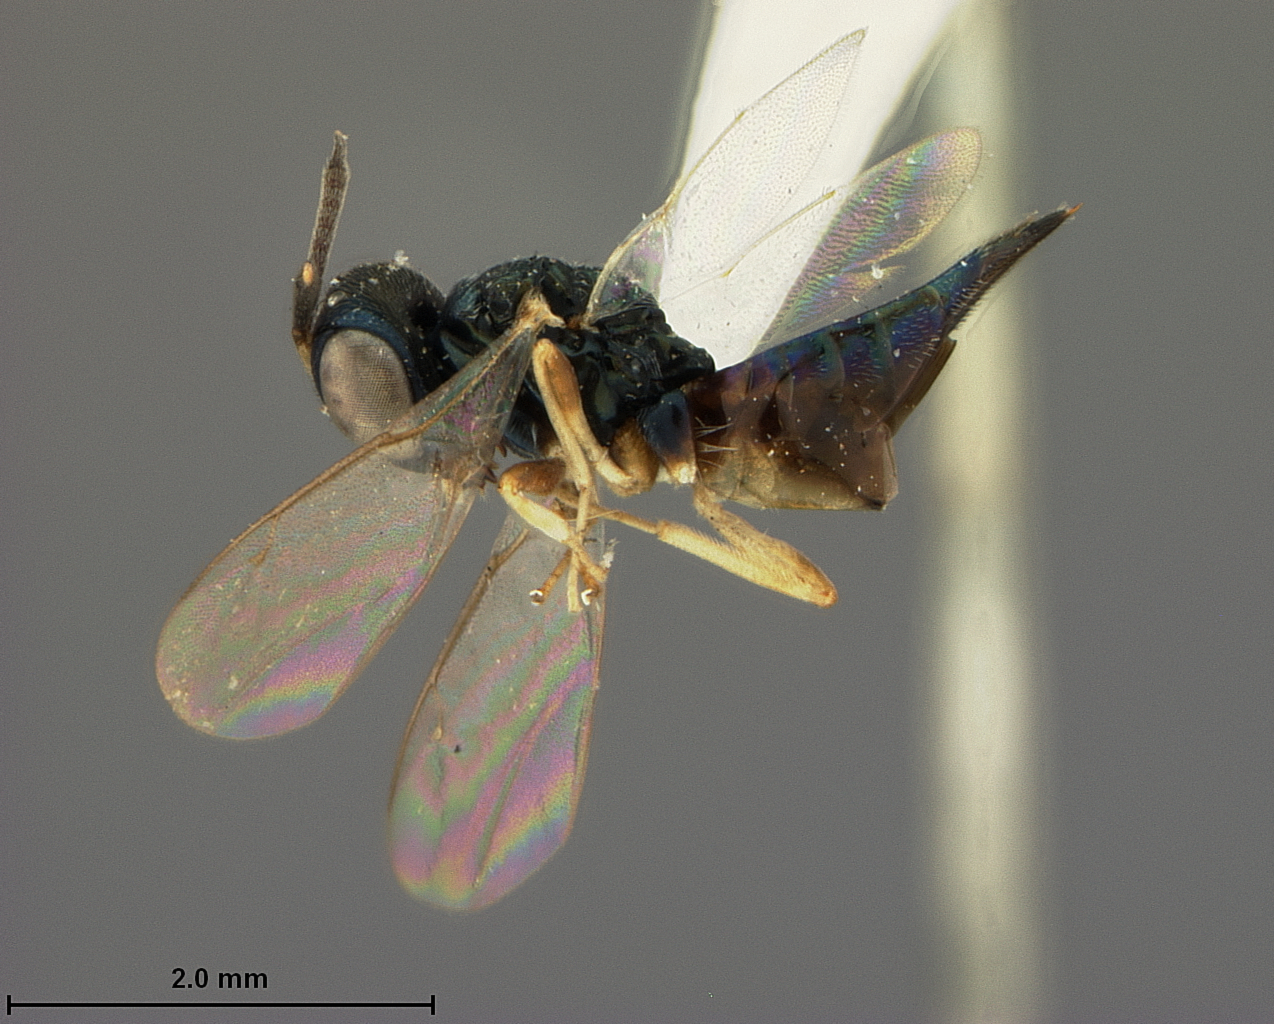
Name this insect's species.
Ormocerus pallidipes
